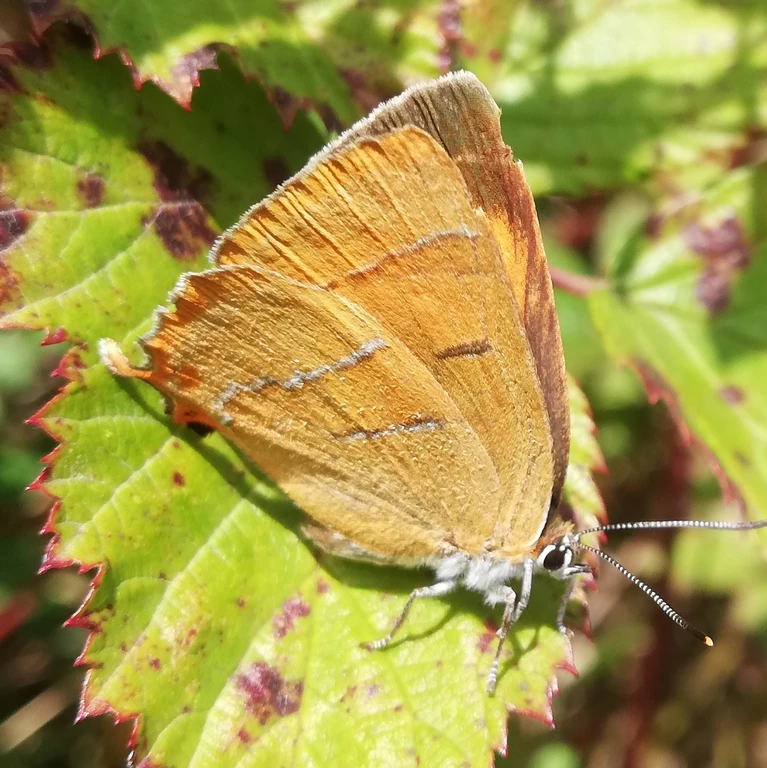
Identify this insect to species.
Thecla betulae
